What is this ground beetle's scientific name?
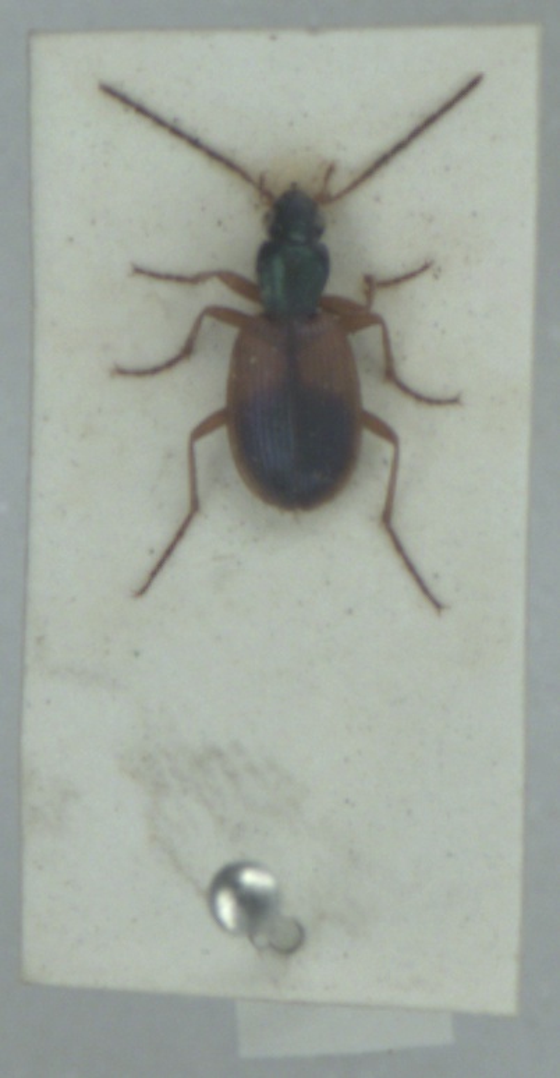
Anchomenus dorsalis
